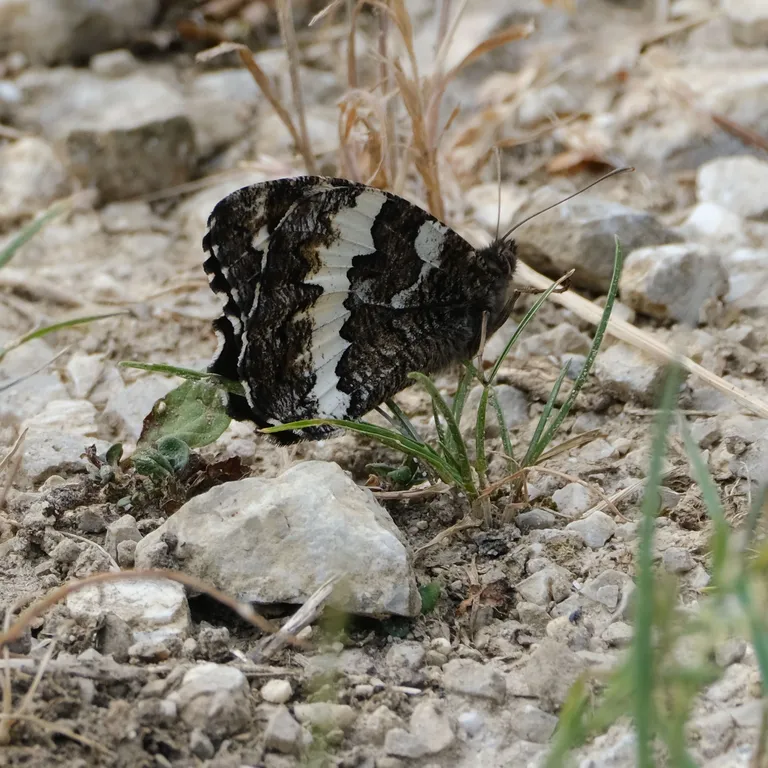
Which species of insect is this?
Brintesia circe
